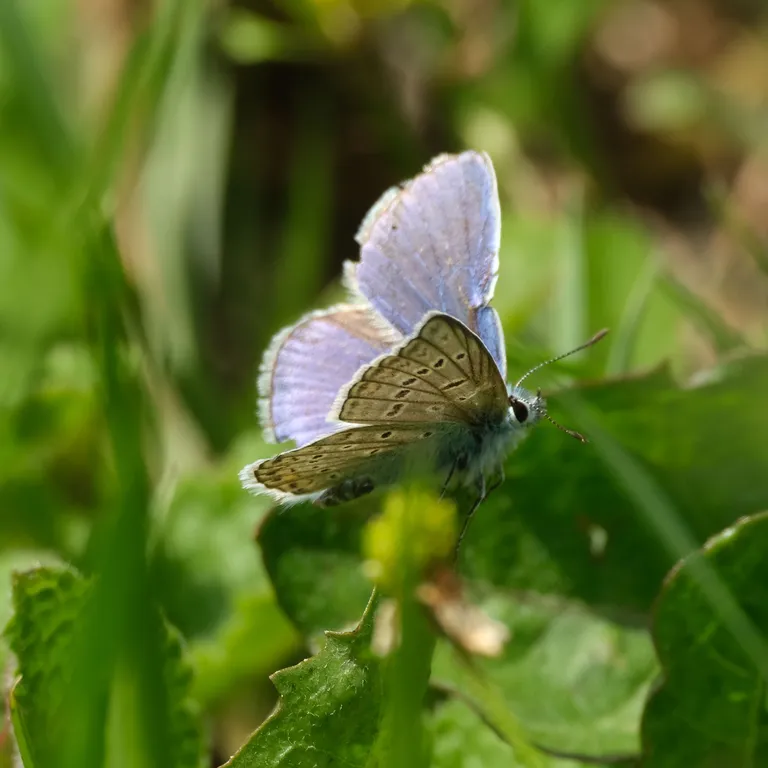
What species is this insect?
Polyommatus icarus
